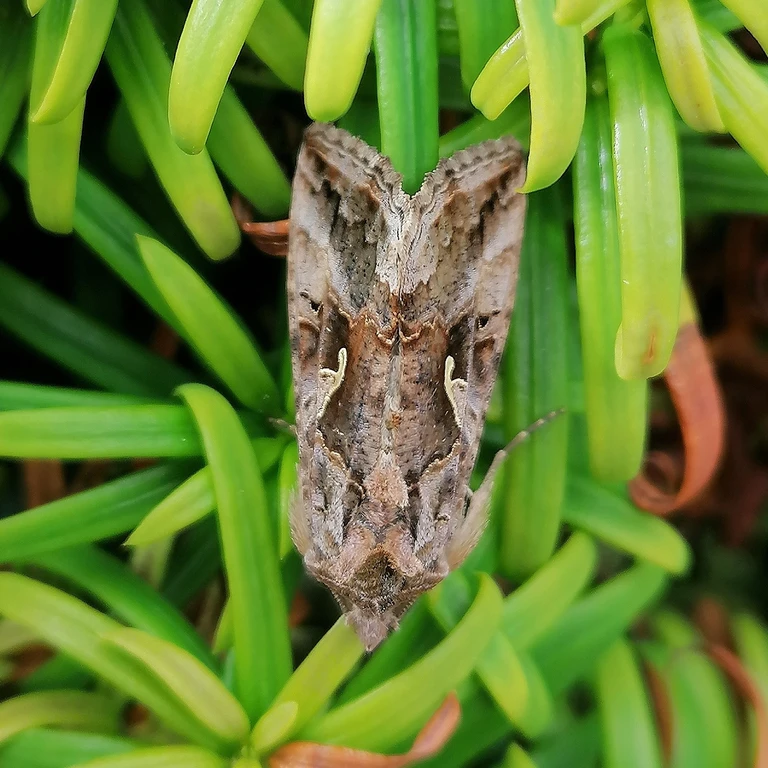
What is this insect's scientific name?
Autographa gamma
